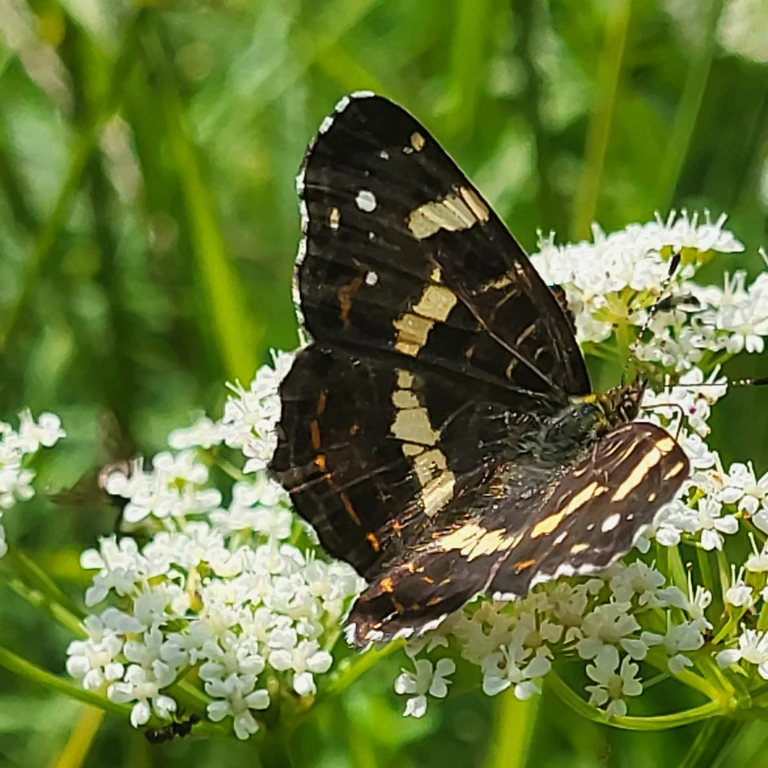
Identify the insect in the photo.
Araschnia levana
